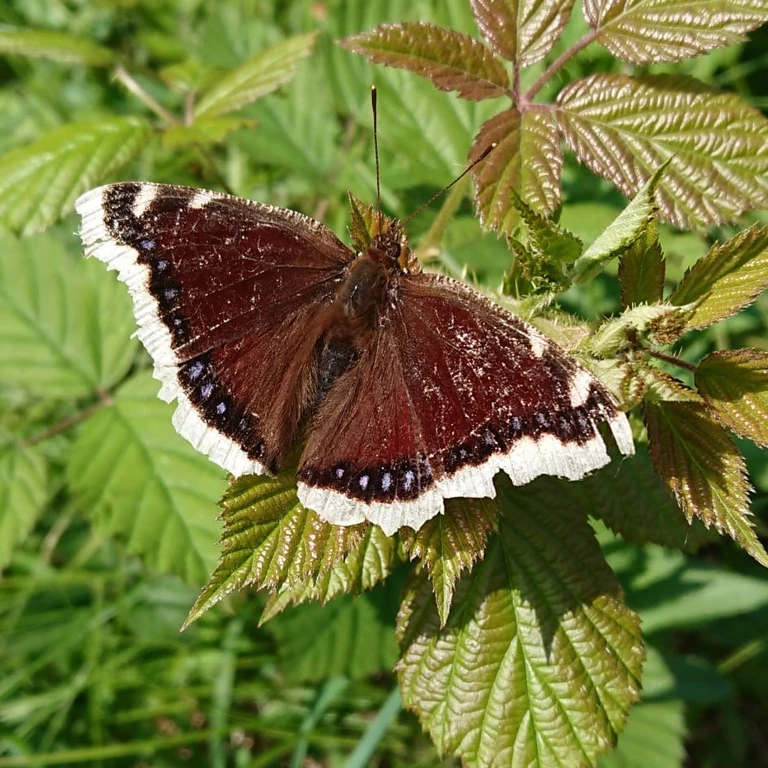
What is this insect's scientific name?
Nymphalis antiopa
